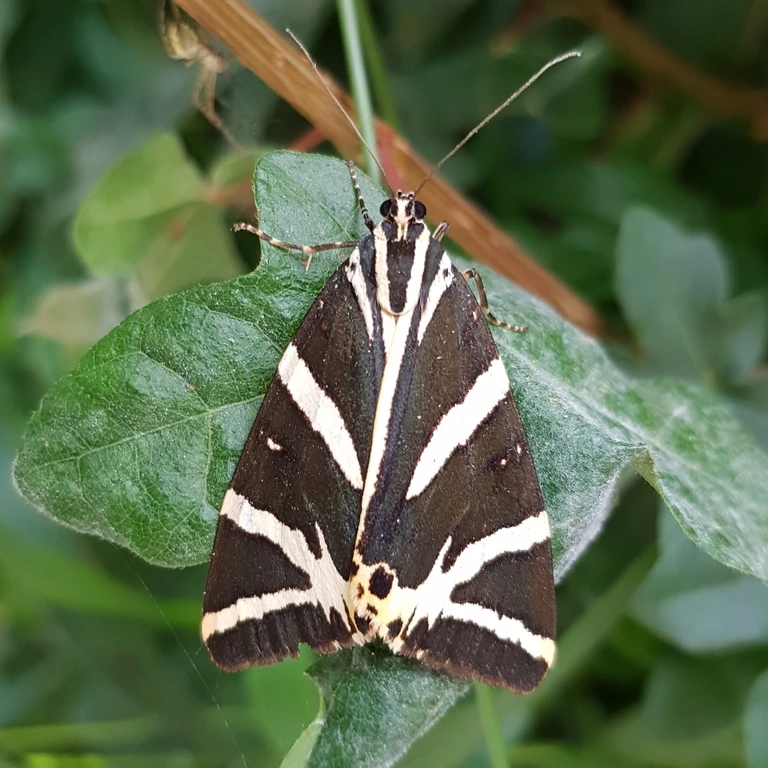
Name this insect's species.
Euplagia quadripunctaria
